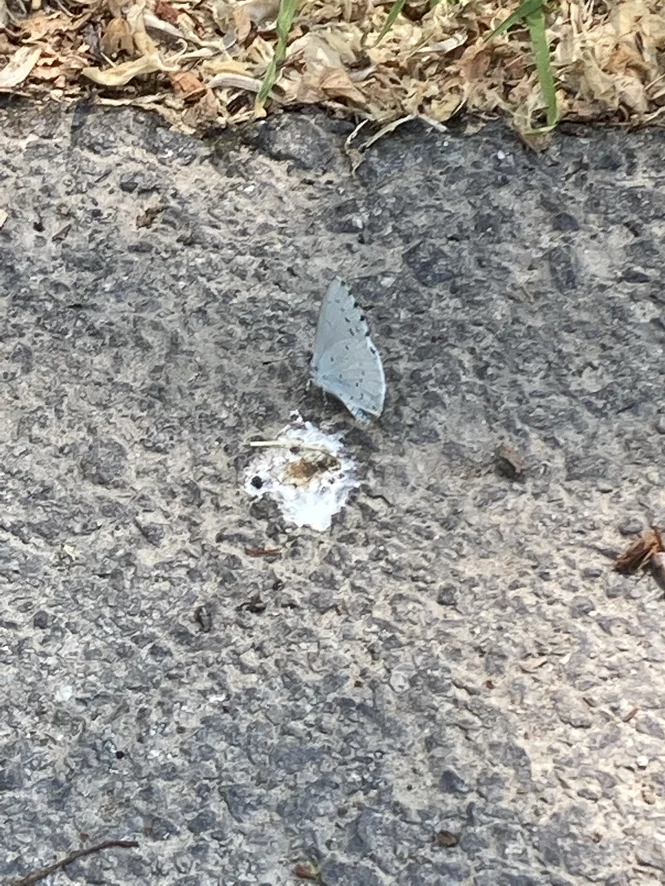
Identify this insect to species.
Celastrina argiolus
